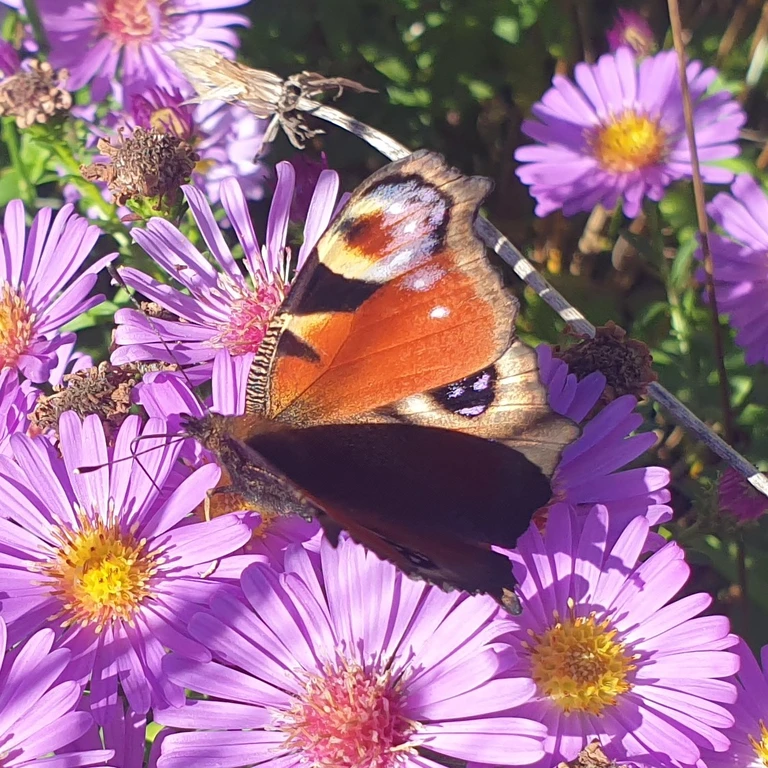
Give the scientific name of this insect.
Aglais io
